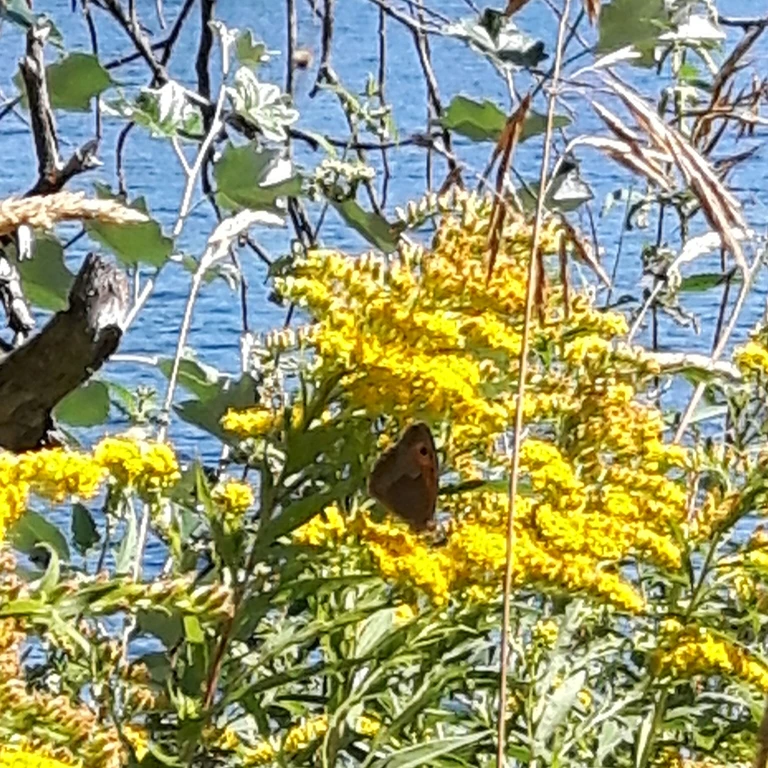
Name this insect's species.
Maniola jurtina
